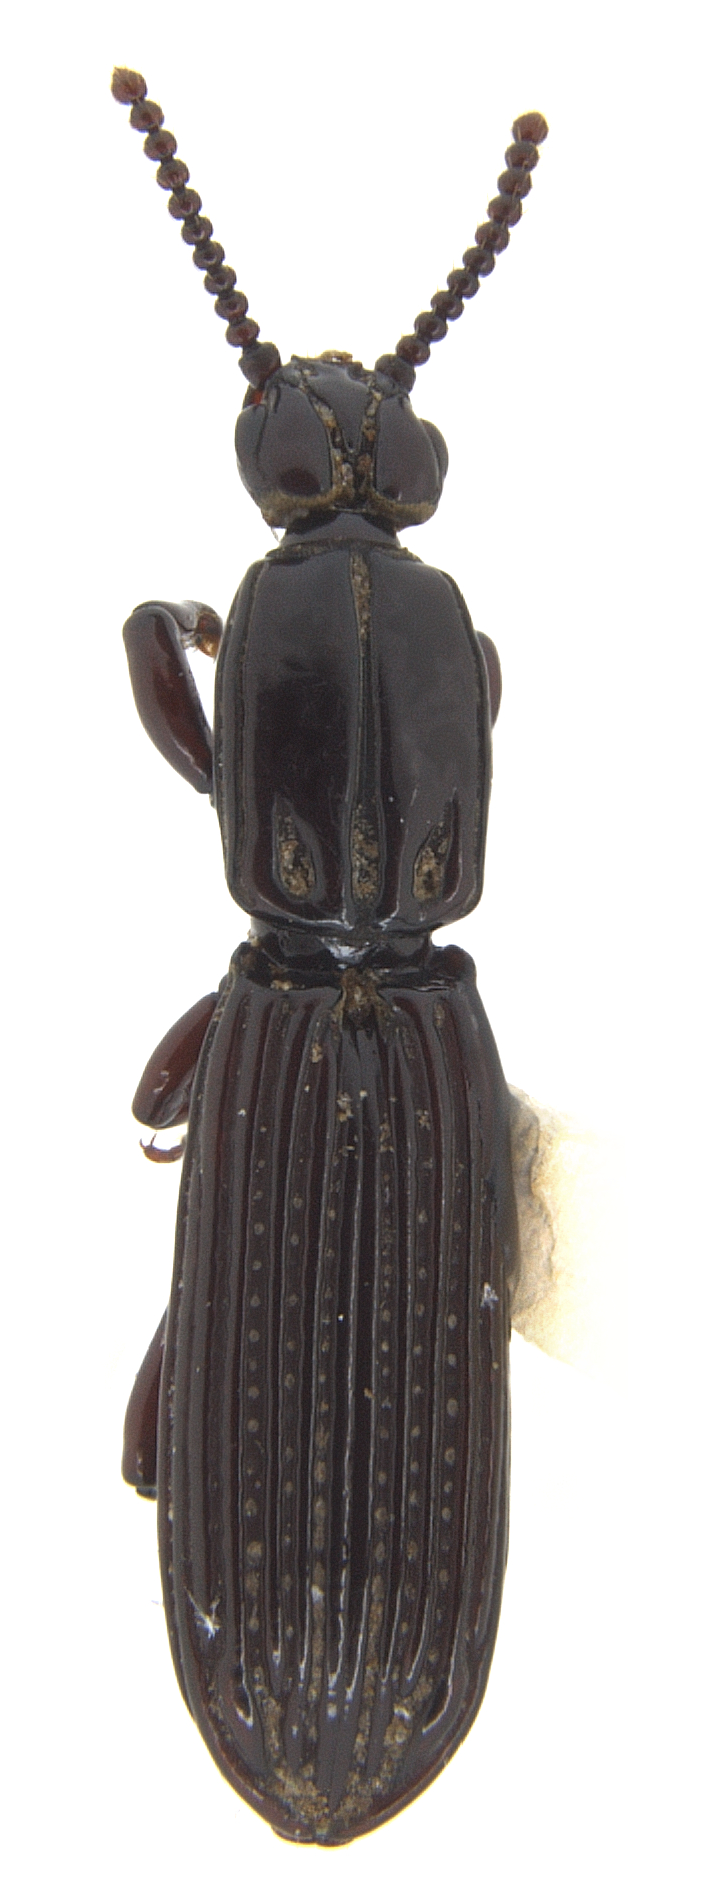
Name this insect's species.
Arrowina sculptile (also Clinidium sculptile)
